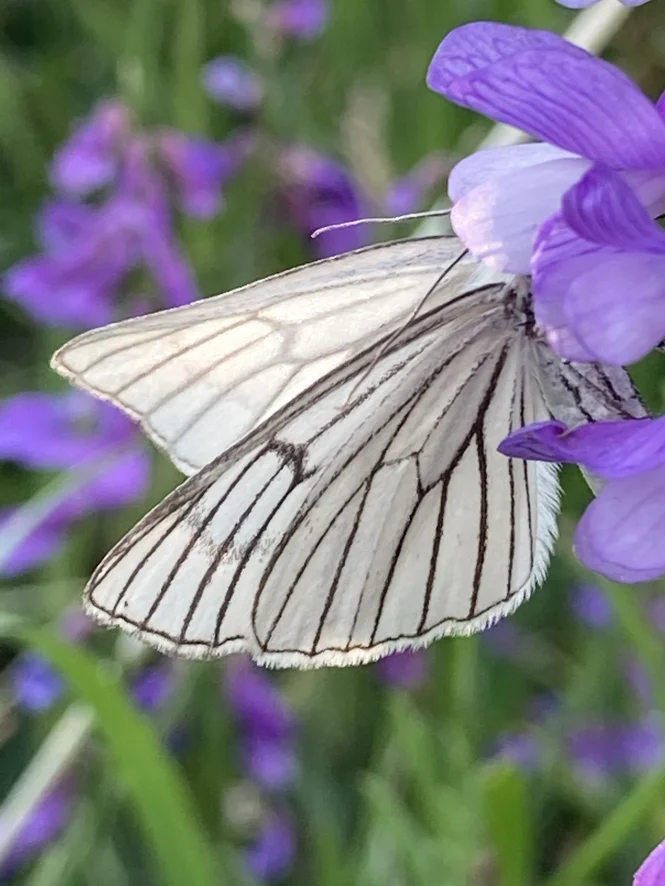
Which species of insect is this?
Siona lineata
